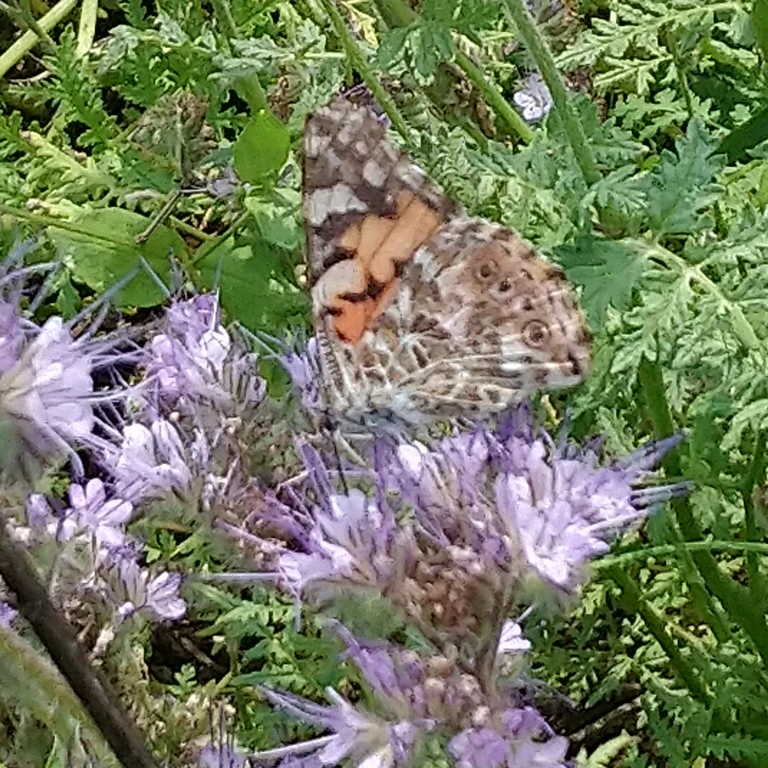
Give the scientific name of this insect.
Vanessa cardui
